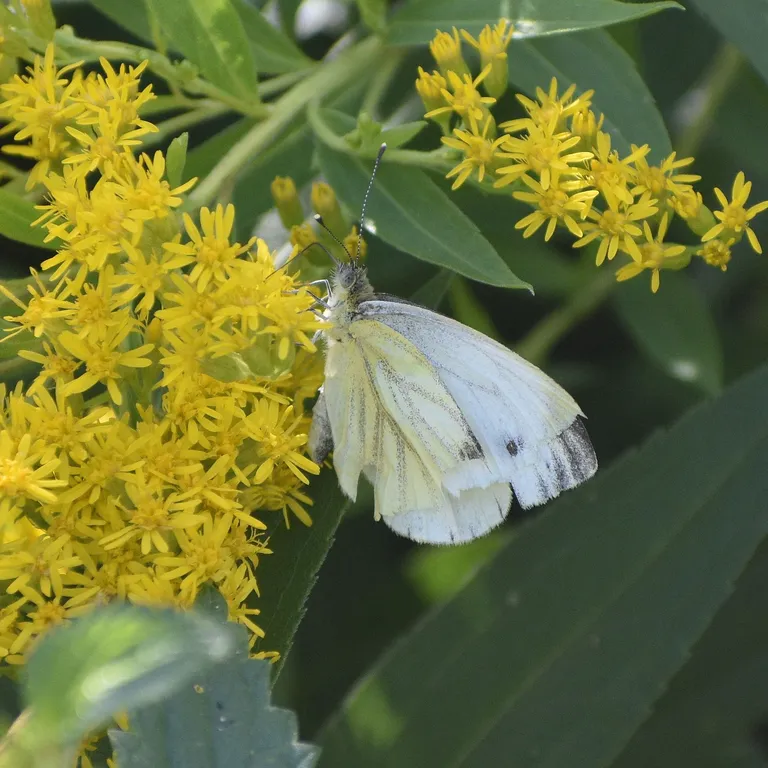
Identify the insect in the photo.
Pieris napi
